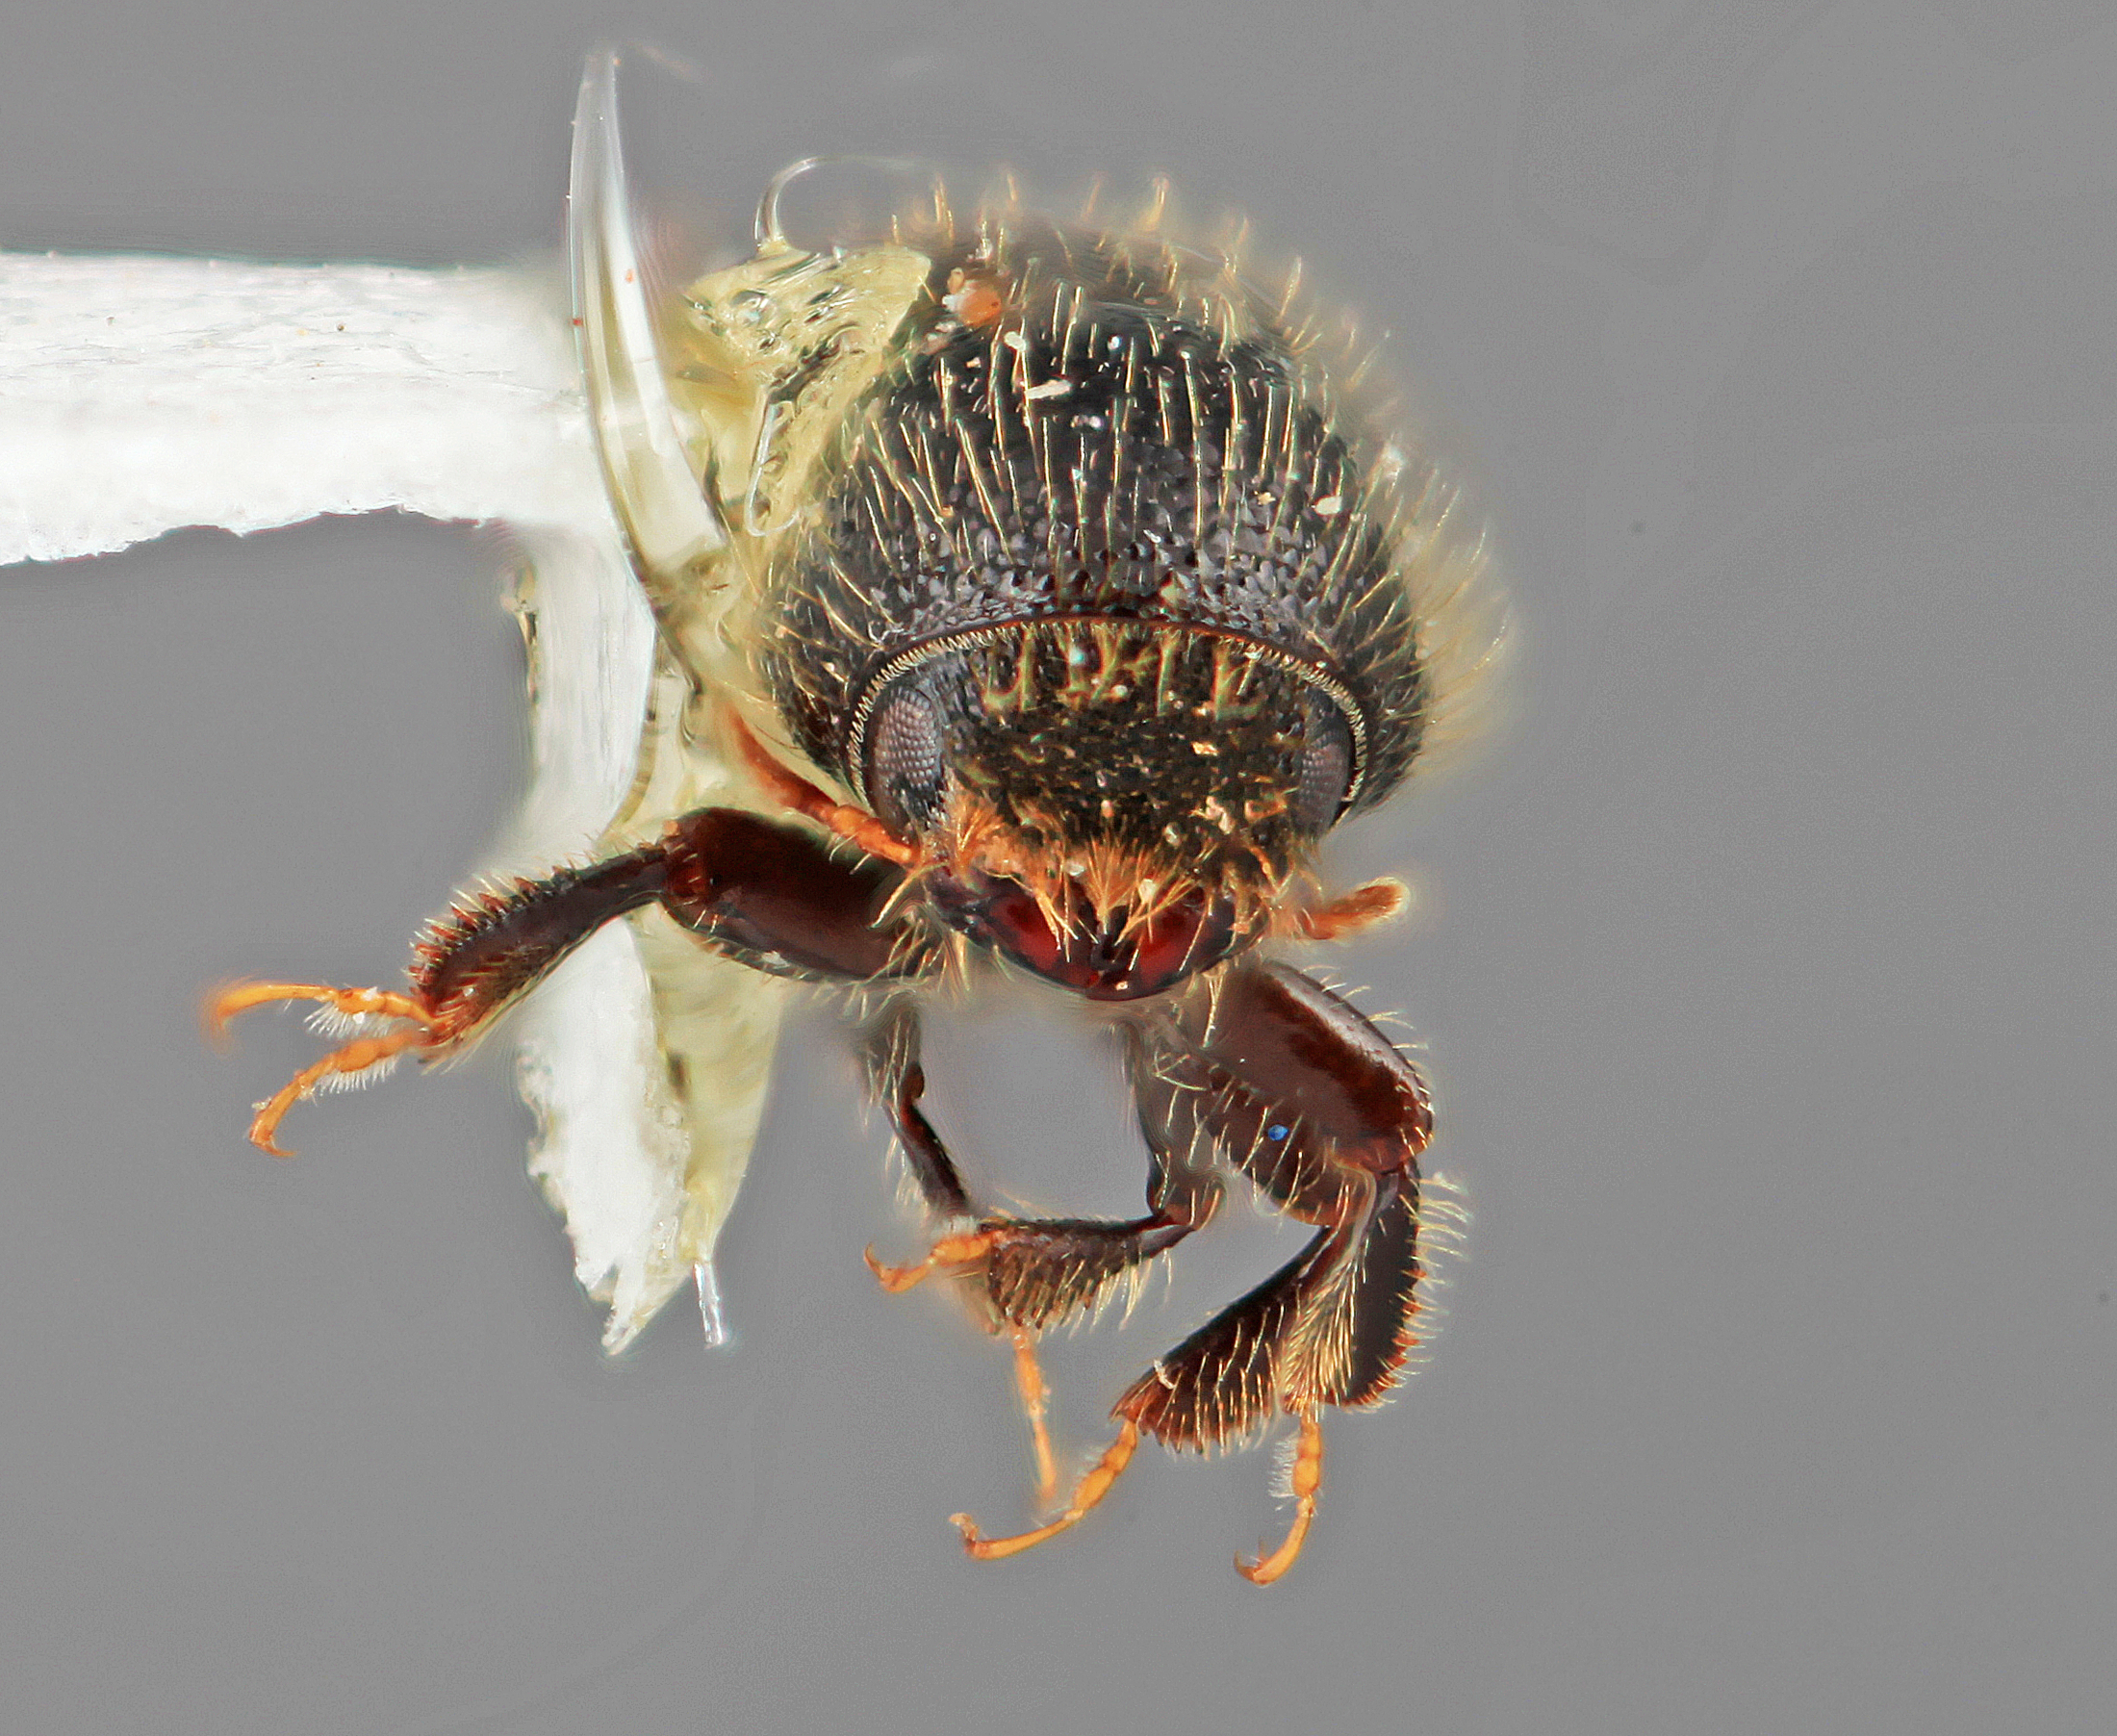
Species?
Dendrocranulus mexicanus
